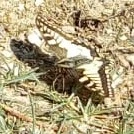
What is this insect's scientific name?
Papilio machaon
